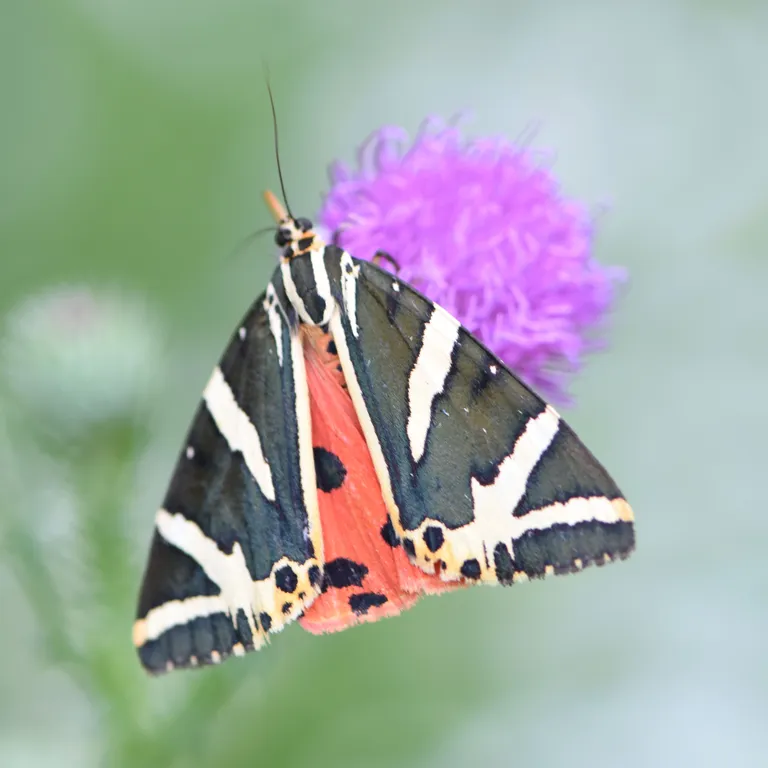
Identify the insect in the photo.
Euplagia quadripunctaria
